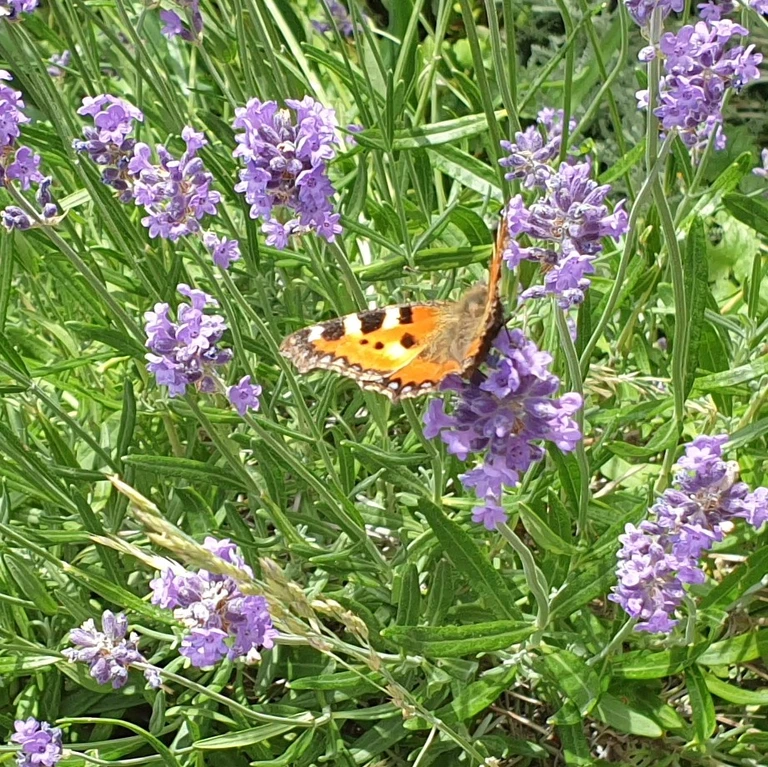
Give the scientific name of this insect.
Aglais urticae
